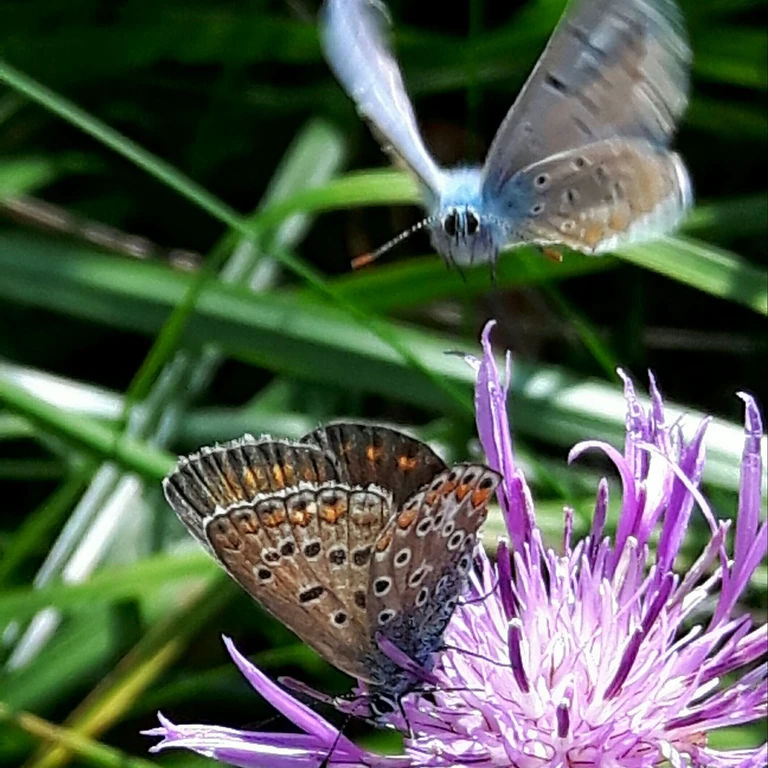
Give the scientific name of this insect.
Polyommatus icarus
